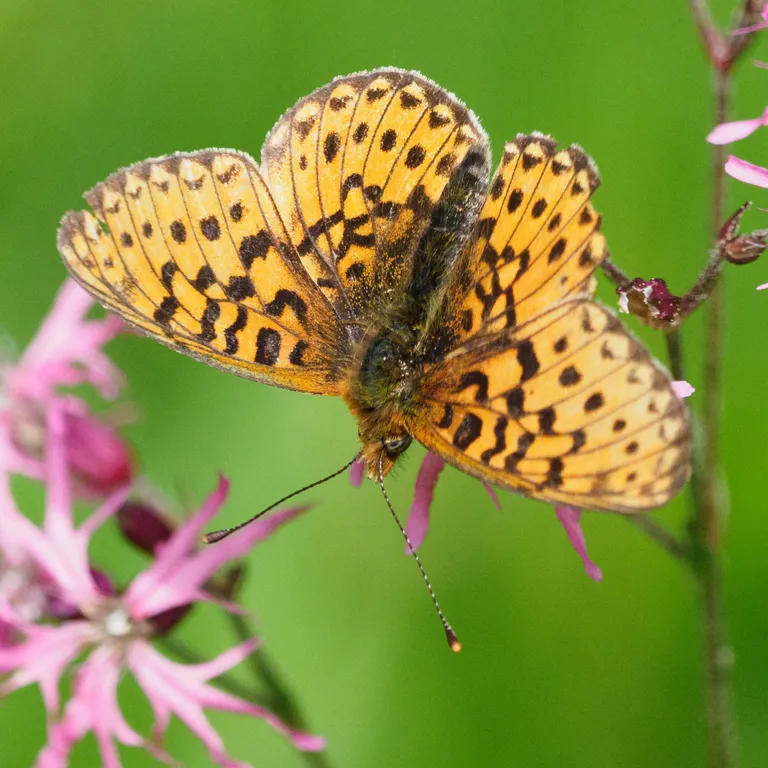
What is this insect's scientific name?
Boloria euphrosyne (also Clossiana euphrosyne)
